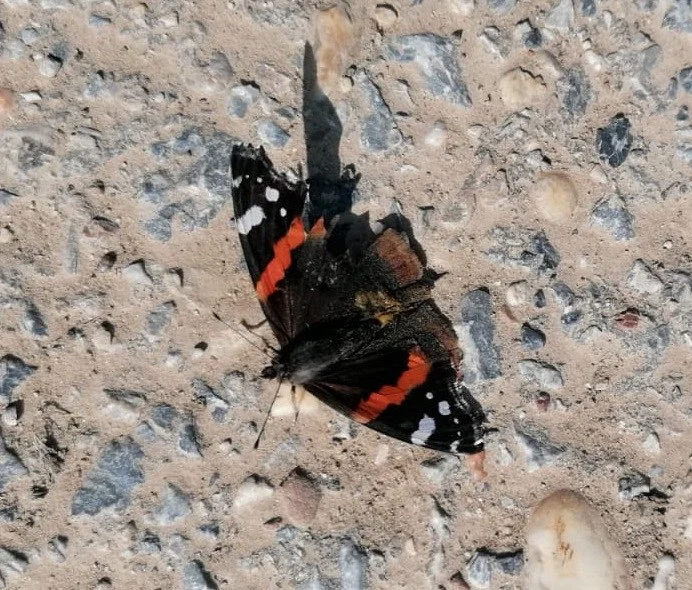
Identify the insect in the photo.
Vanessa atalanta
